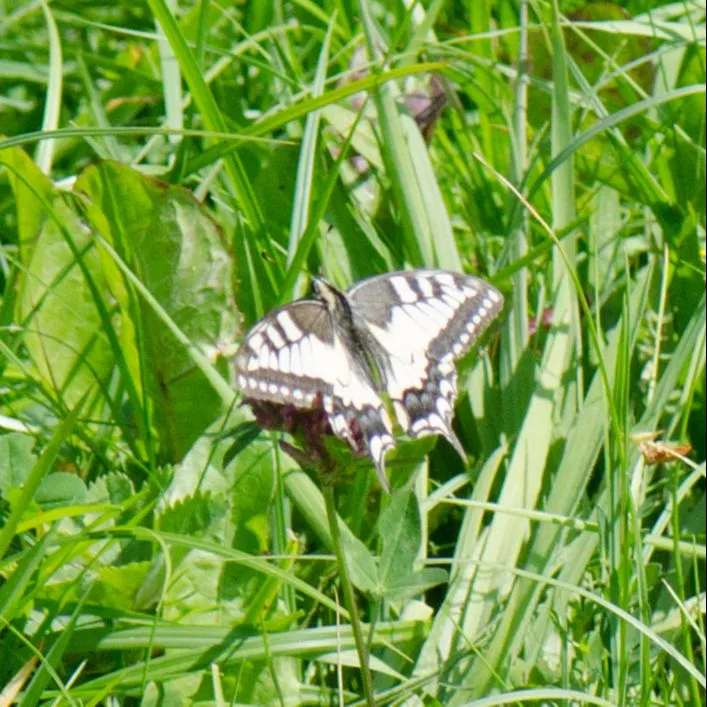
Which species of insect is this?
Papilio machaon
